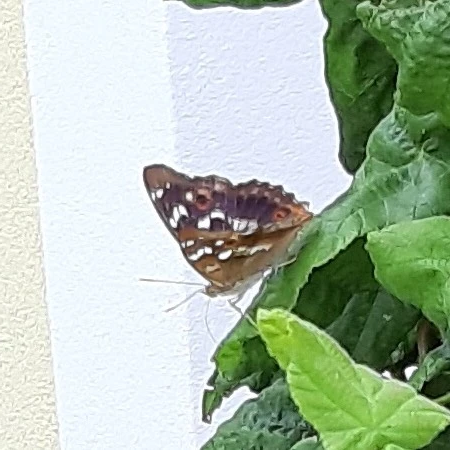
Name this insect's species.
Apatura ilia
